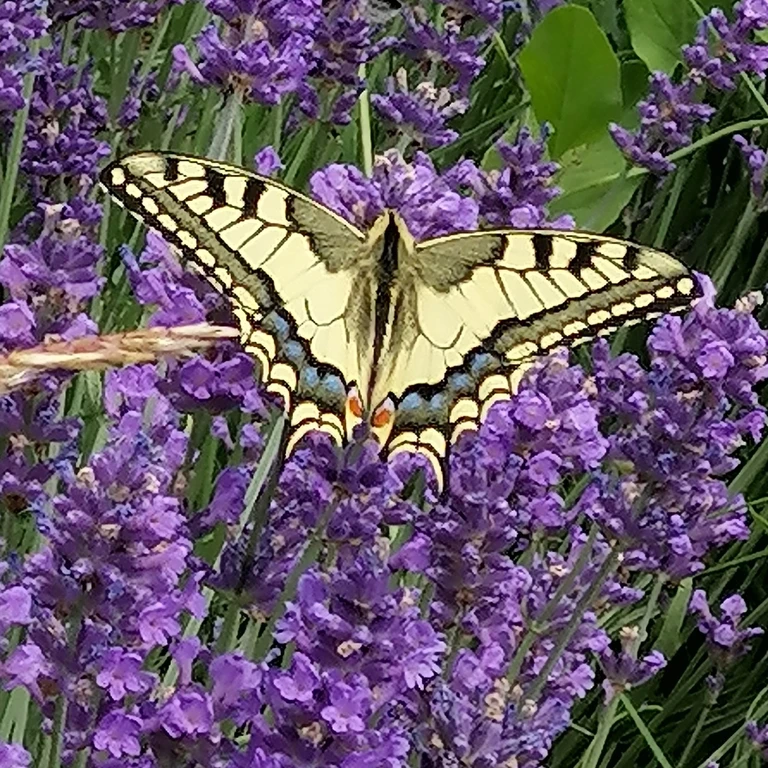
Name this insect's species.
Papilio machaon
